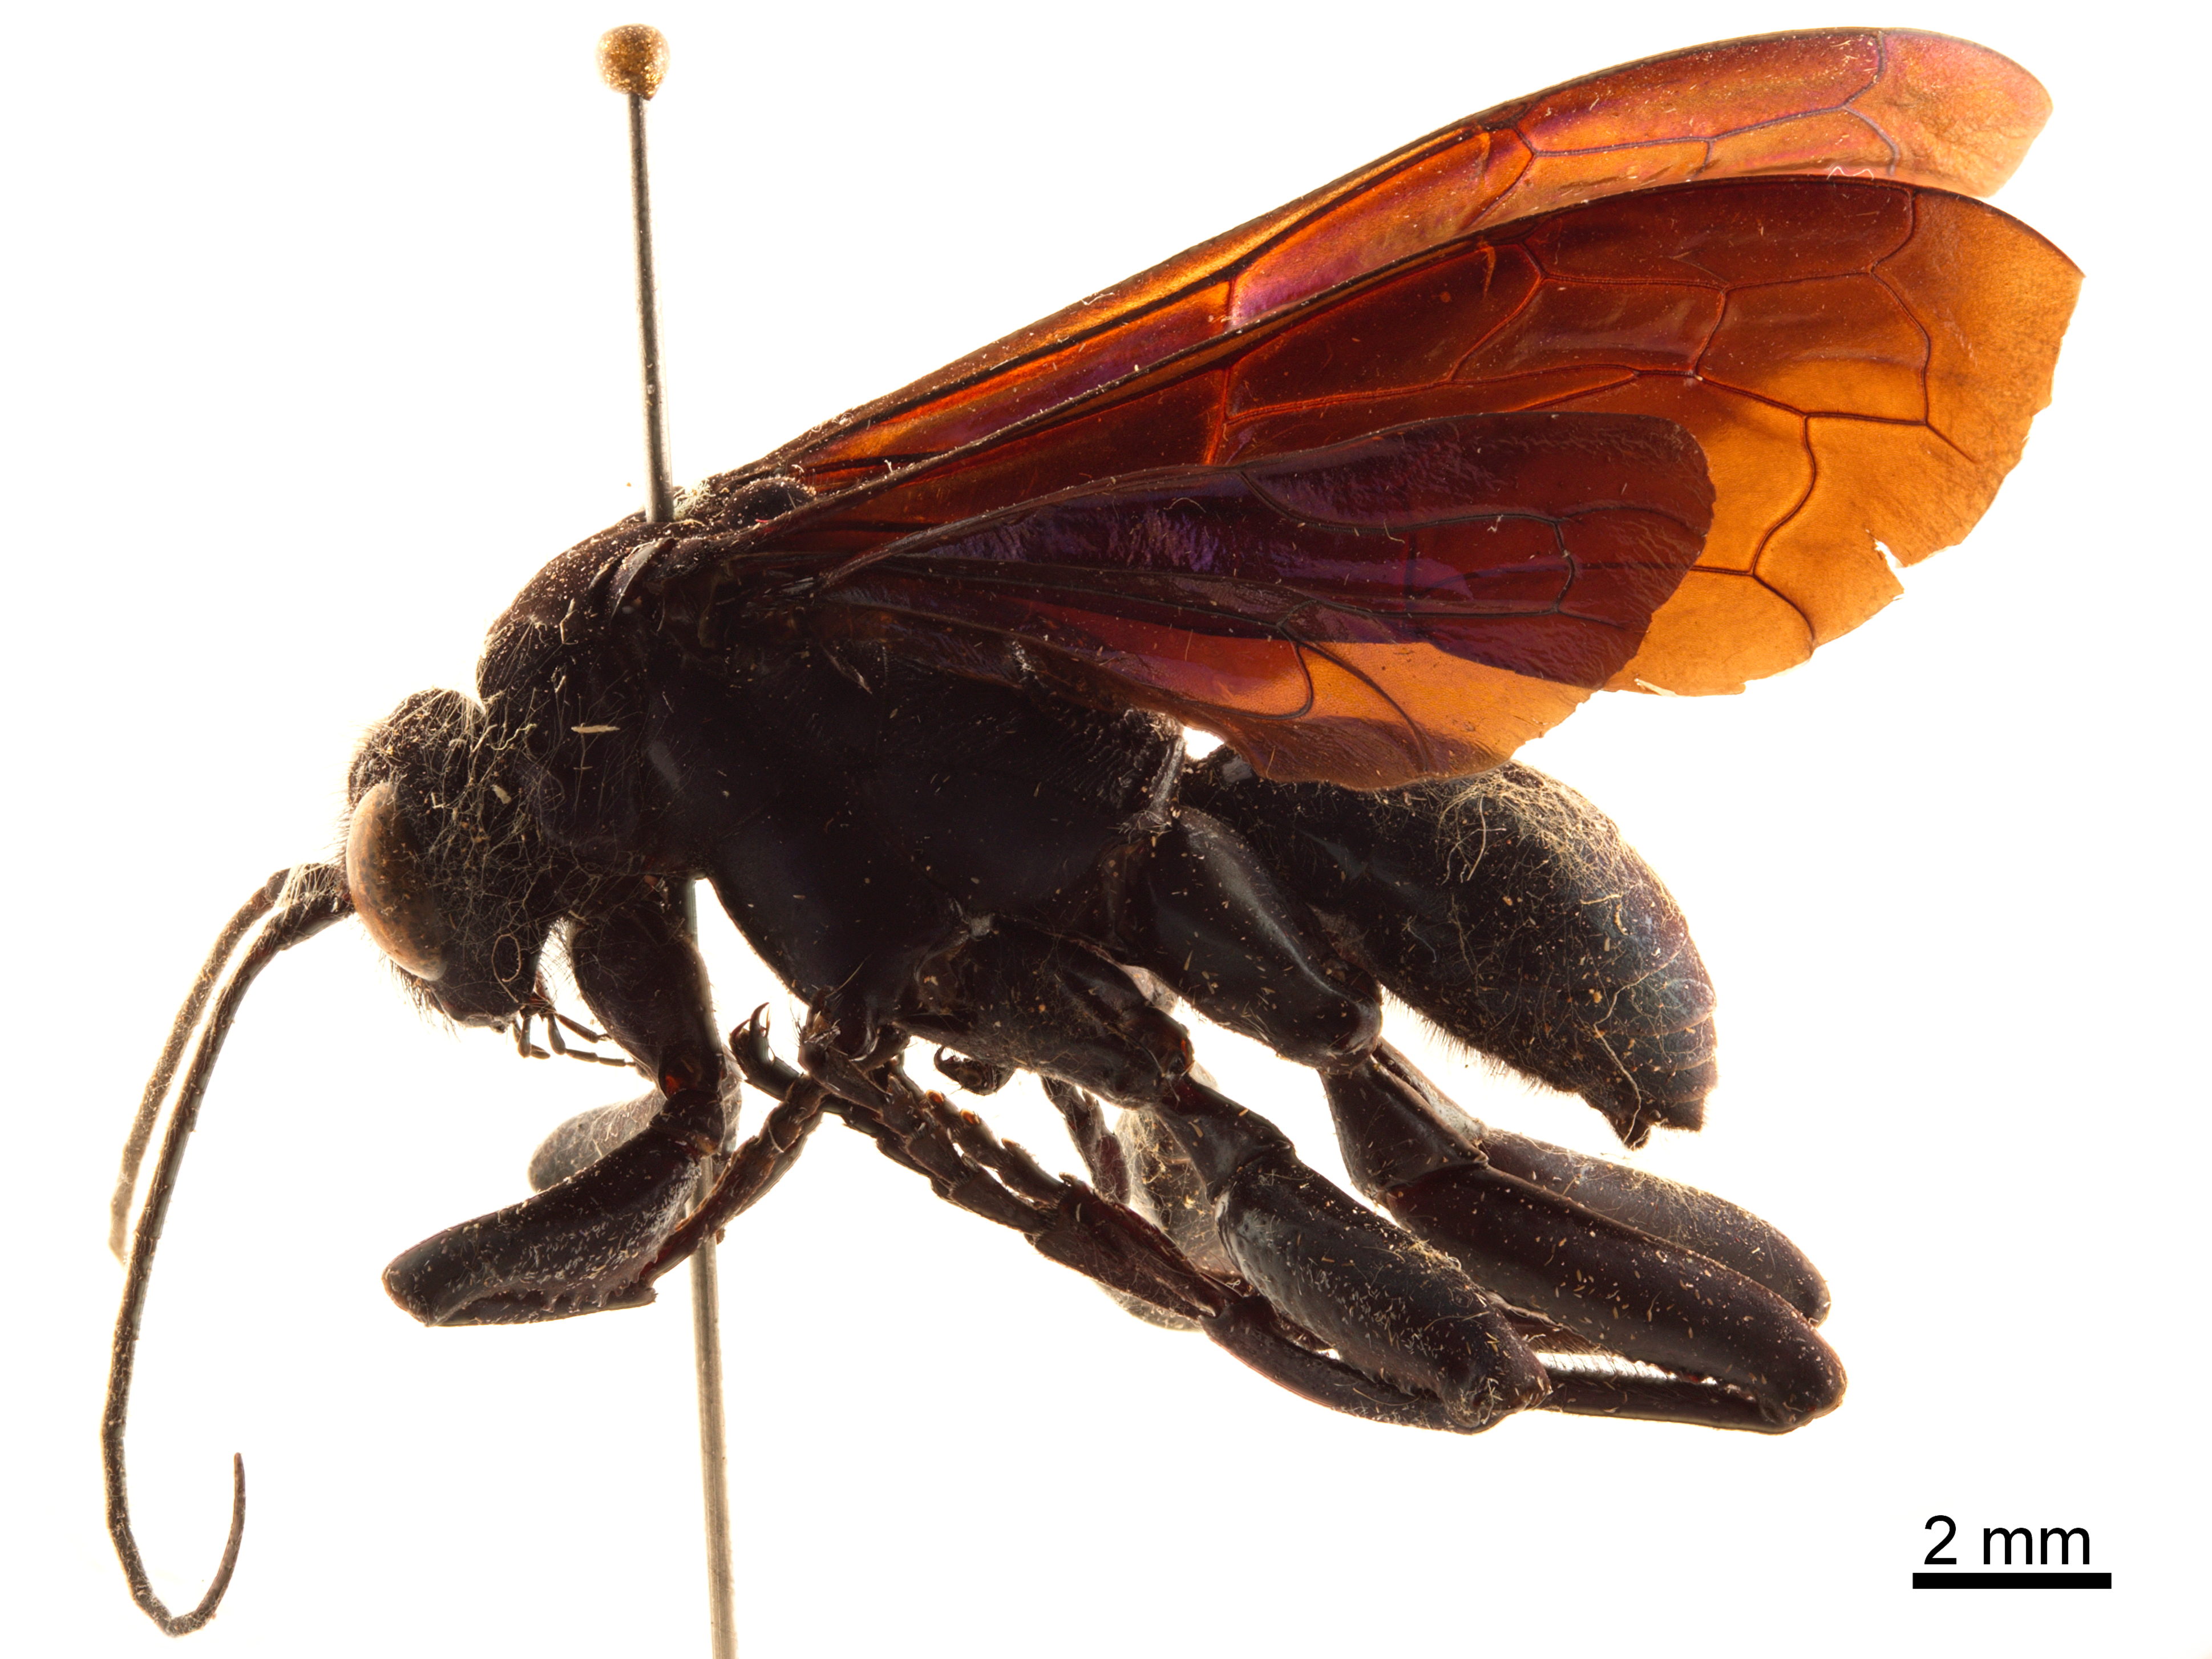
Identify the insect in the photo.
Macromeris violacea
